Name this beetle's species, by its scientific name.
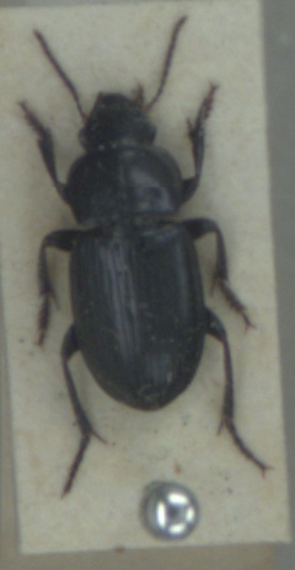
Harpalus neglectus
